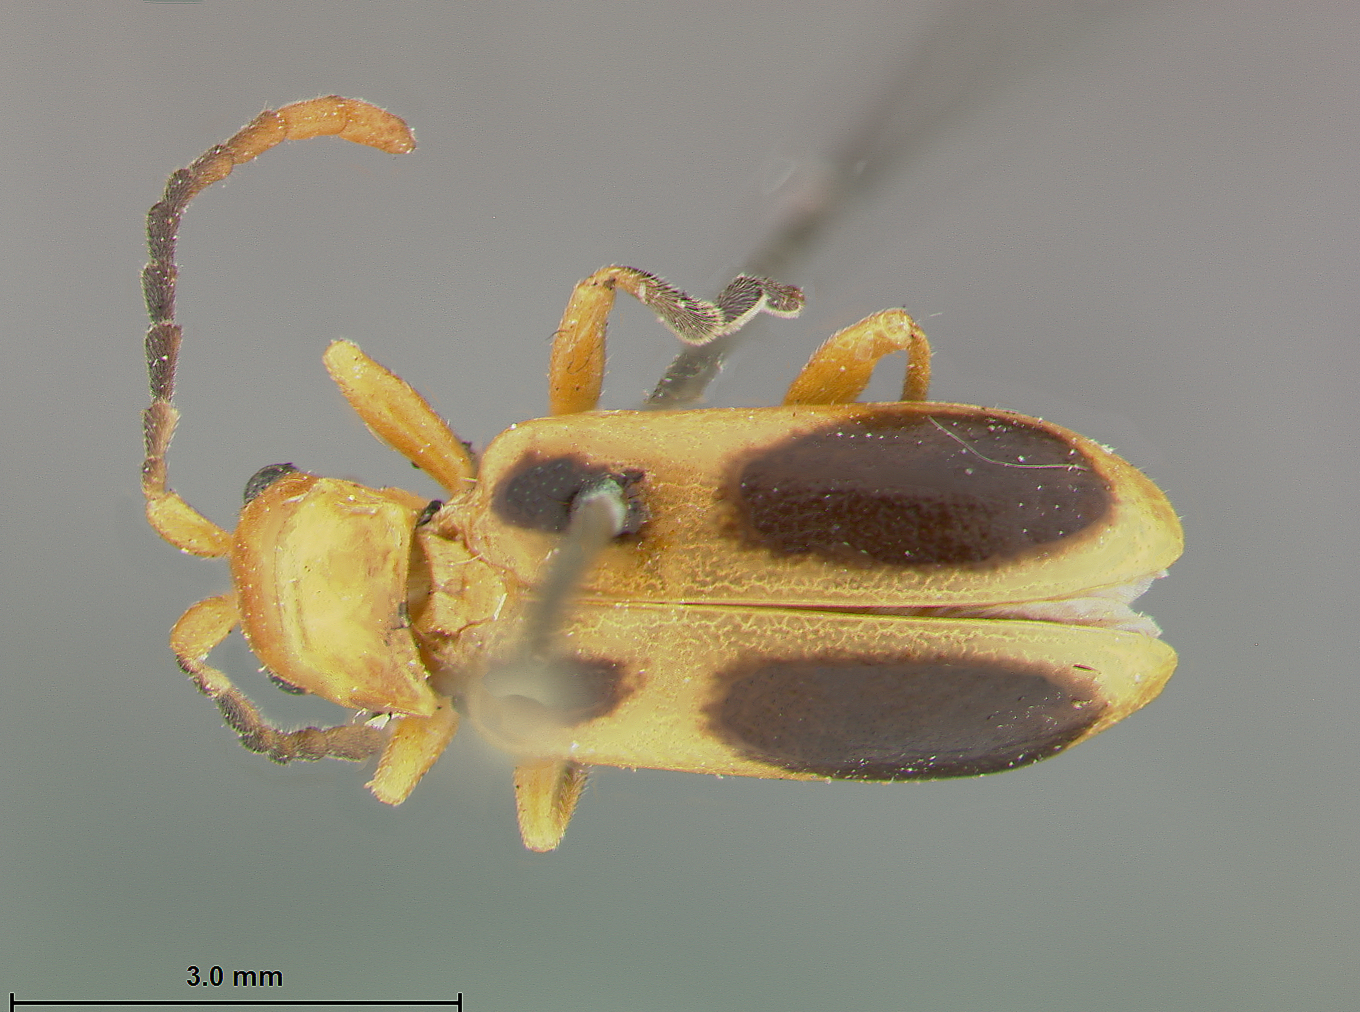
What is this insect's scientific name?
Phyllobrotica sororia
